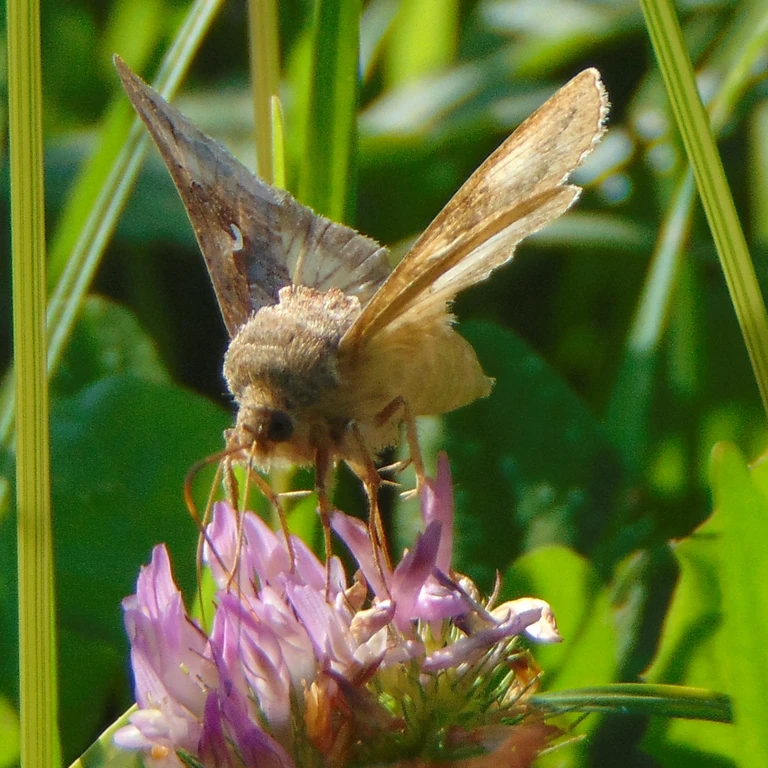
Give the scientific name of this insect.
Autographa gamma
